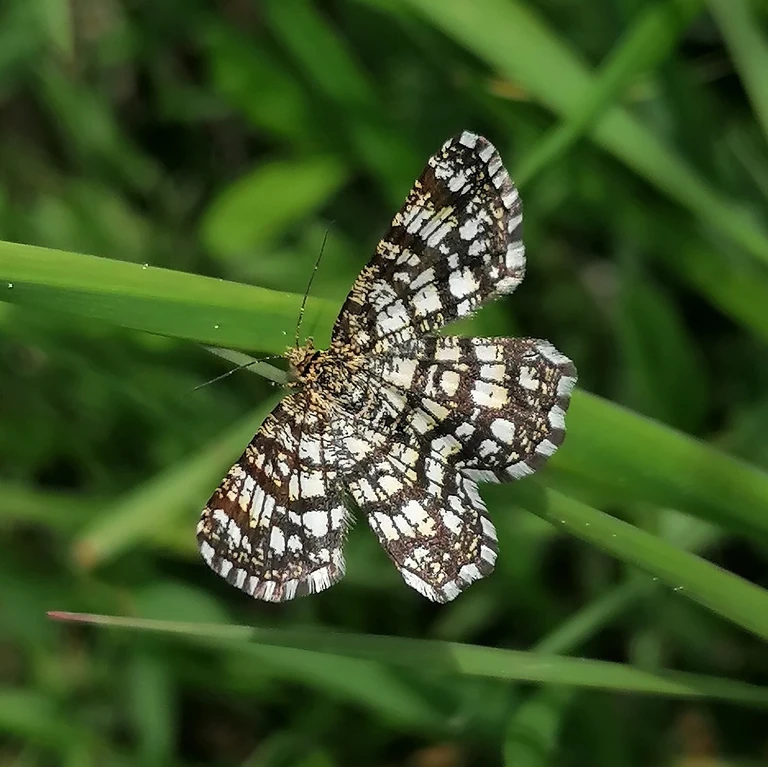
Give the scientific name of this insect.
Chiasmia clathrata
